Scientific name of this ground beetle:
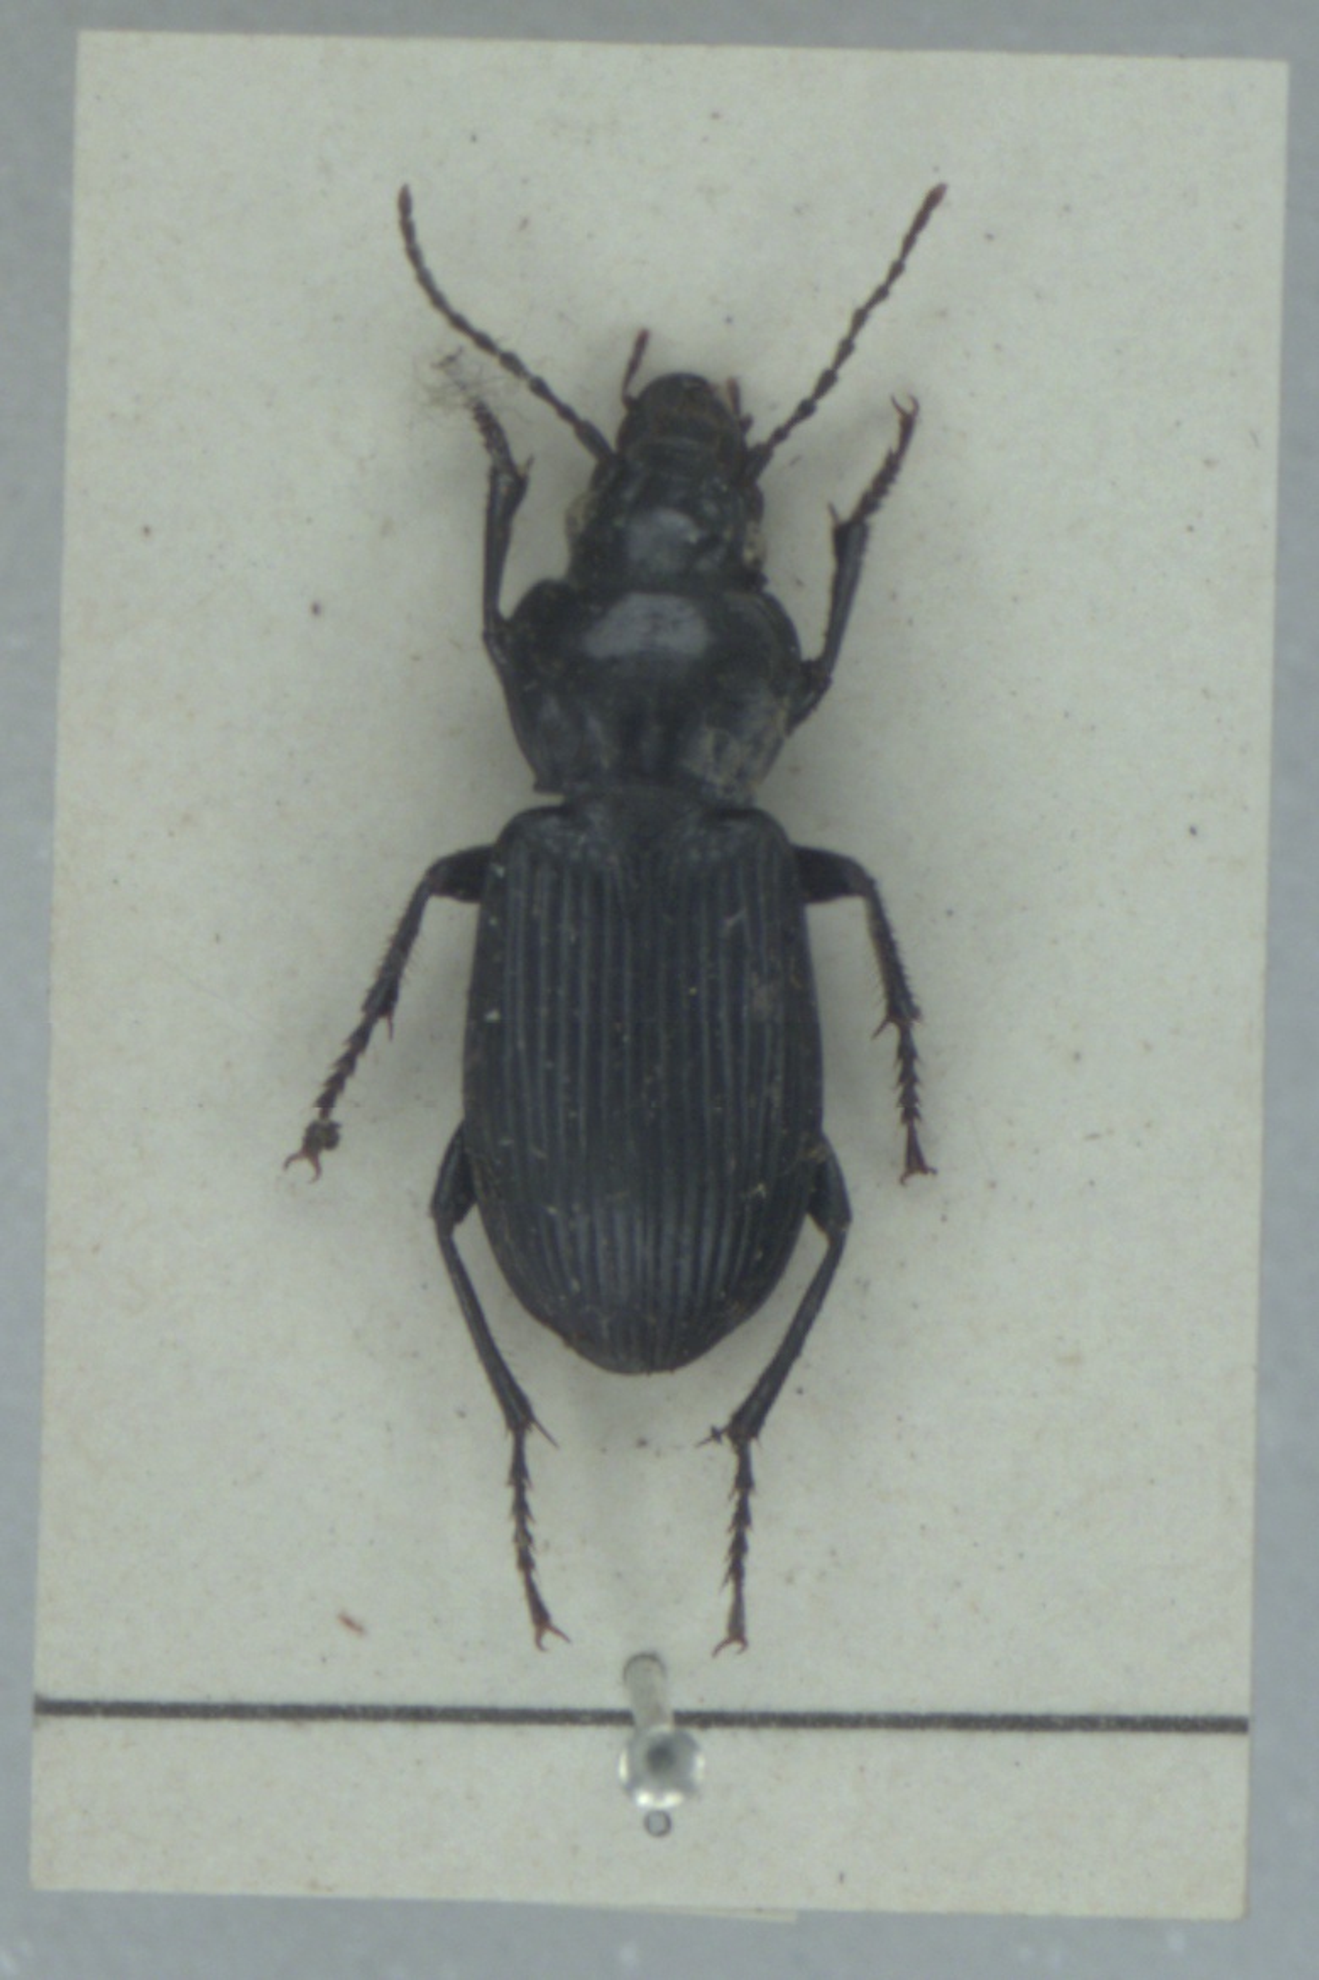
Pterostichus melanarius
